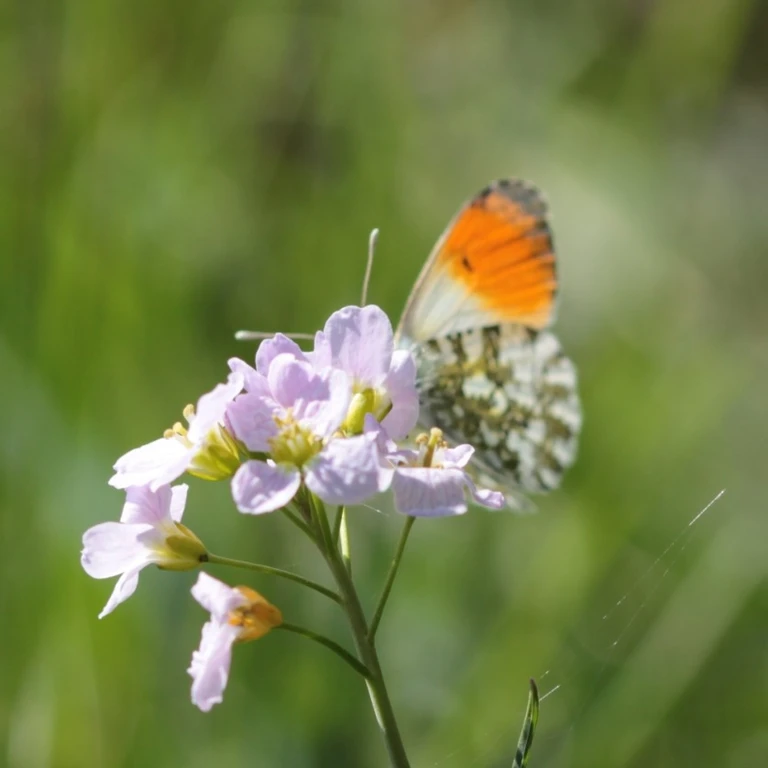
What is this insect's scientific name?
Anthocharis cardamines
